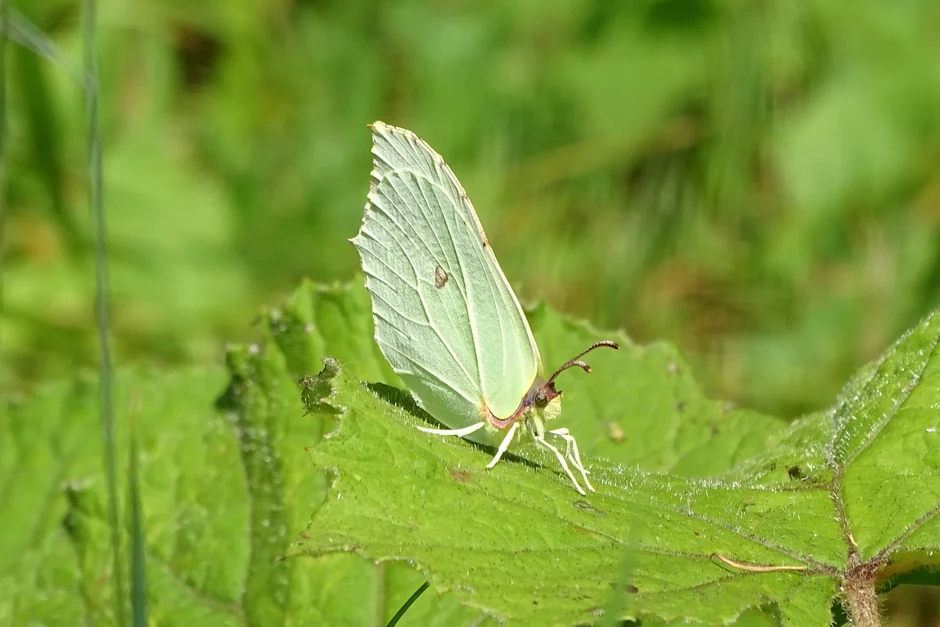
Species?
Gonepteryx rhamni
